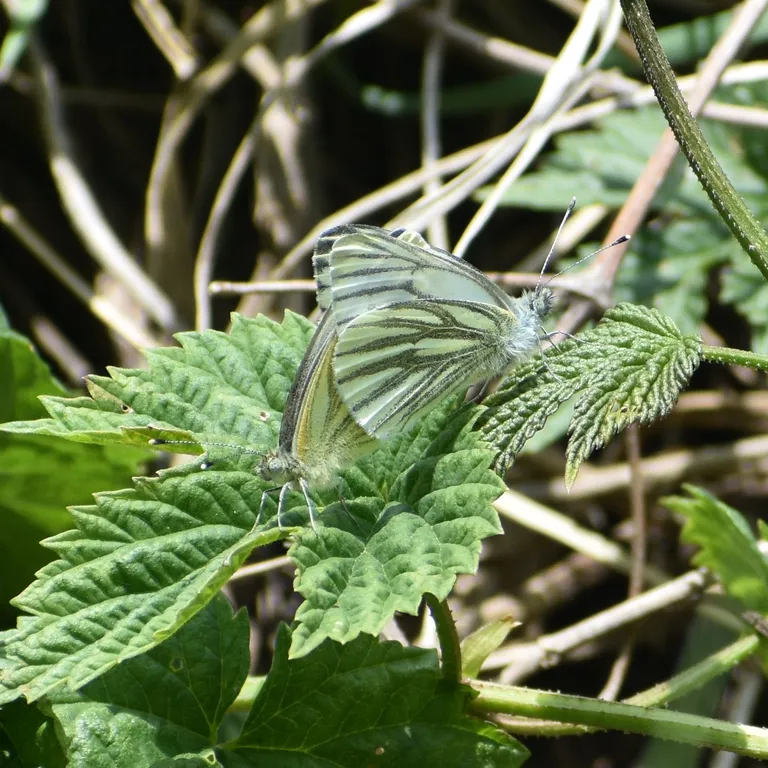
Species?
Pieris napi
